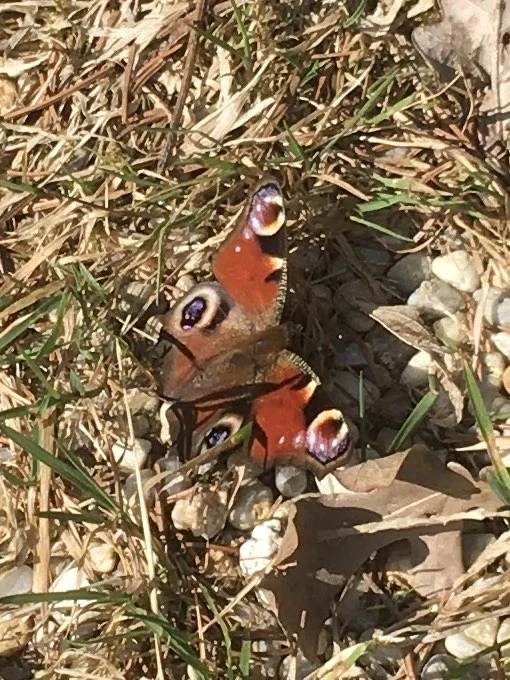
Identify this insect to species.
Aglais io
